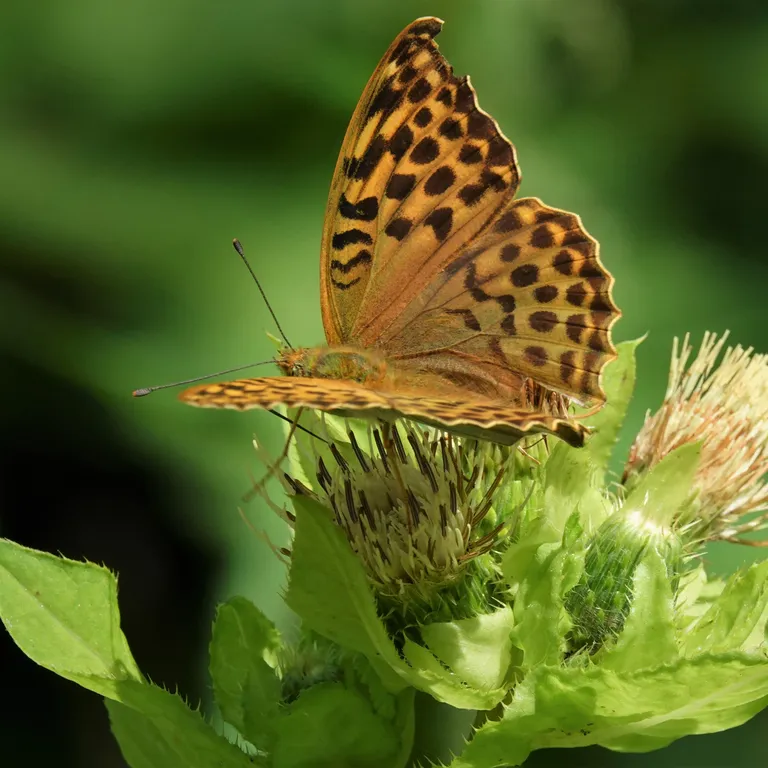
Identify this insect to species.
Argynnis paphia
